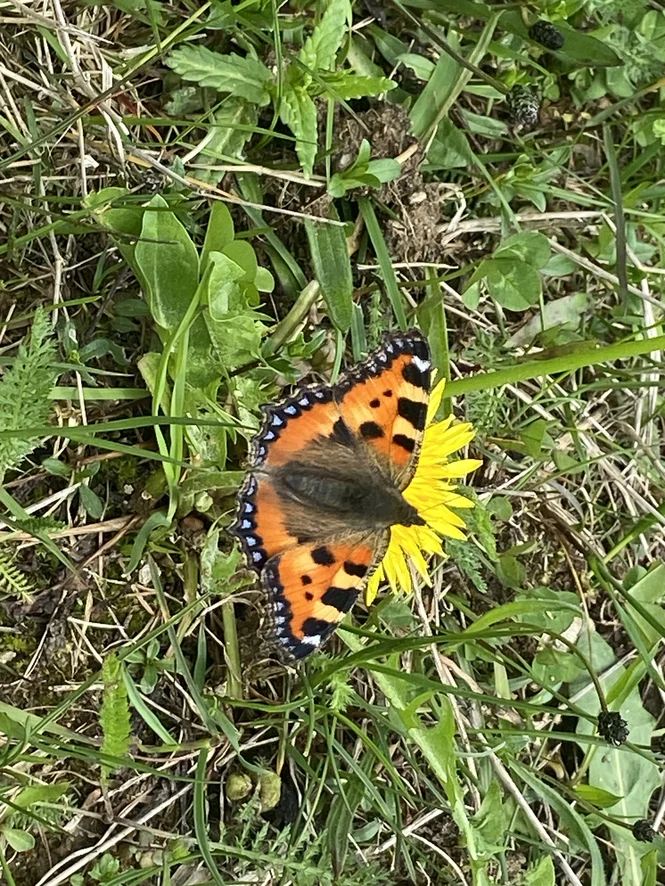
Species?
Aglais urticae
